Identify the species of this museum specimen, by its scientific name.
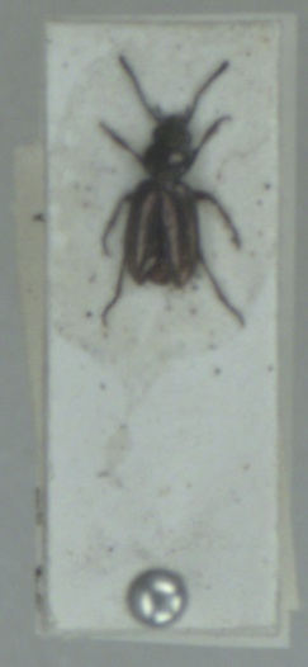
Bembidion nigricorne
